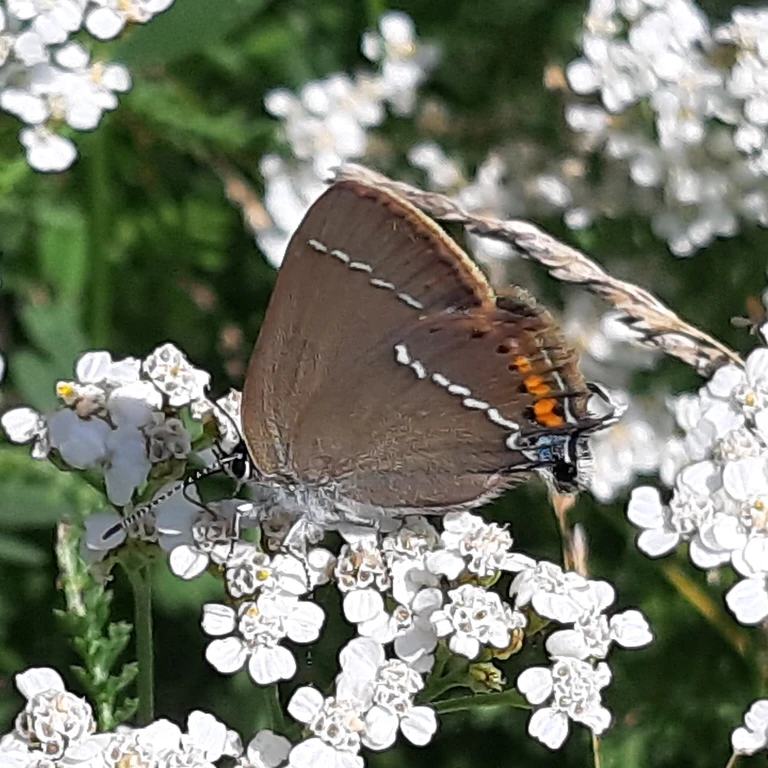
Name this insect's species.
Satyrium spini (also Tuttiola spini)
